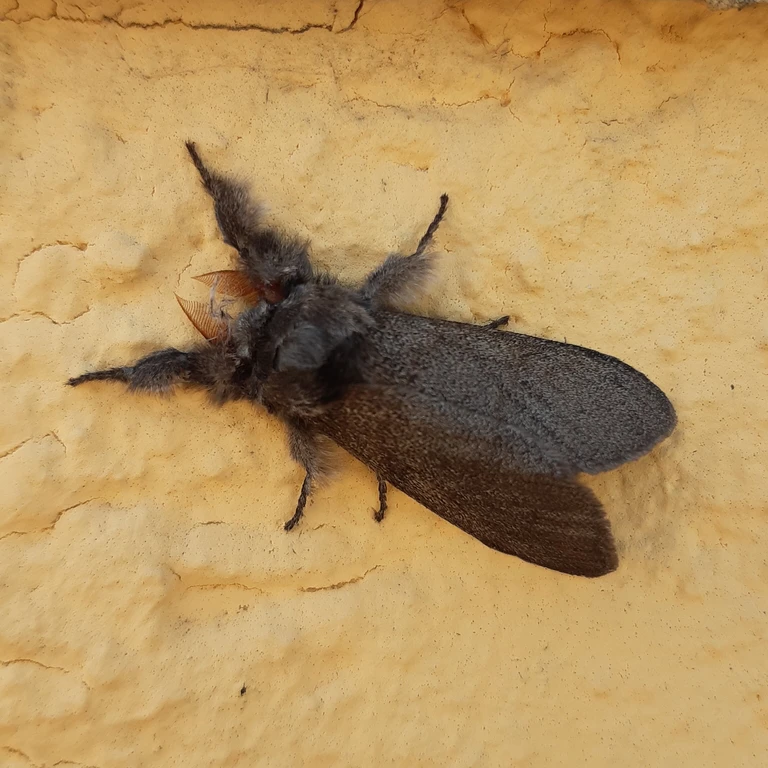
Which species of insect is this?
Calliteara pudibunda
